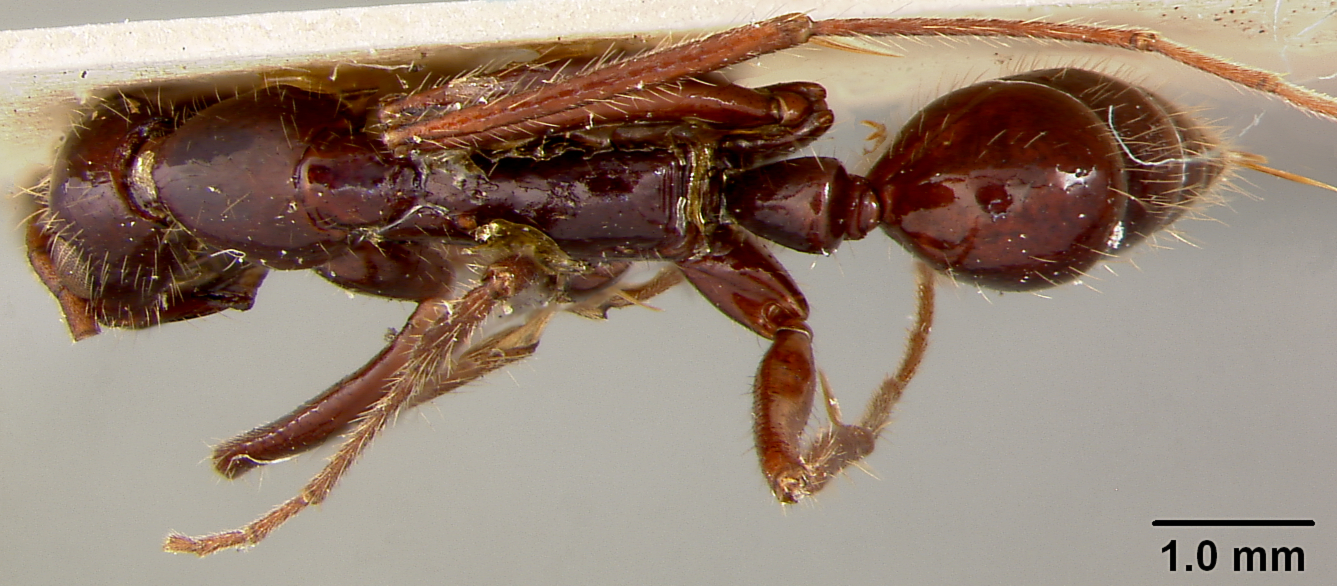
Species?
Leptogenys stuhlmanni
